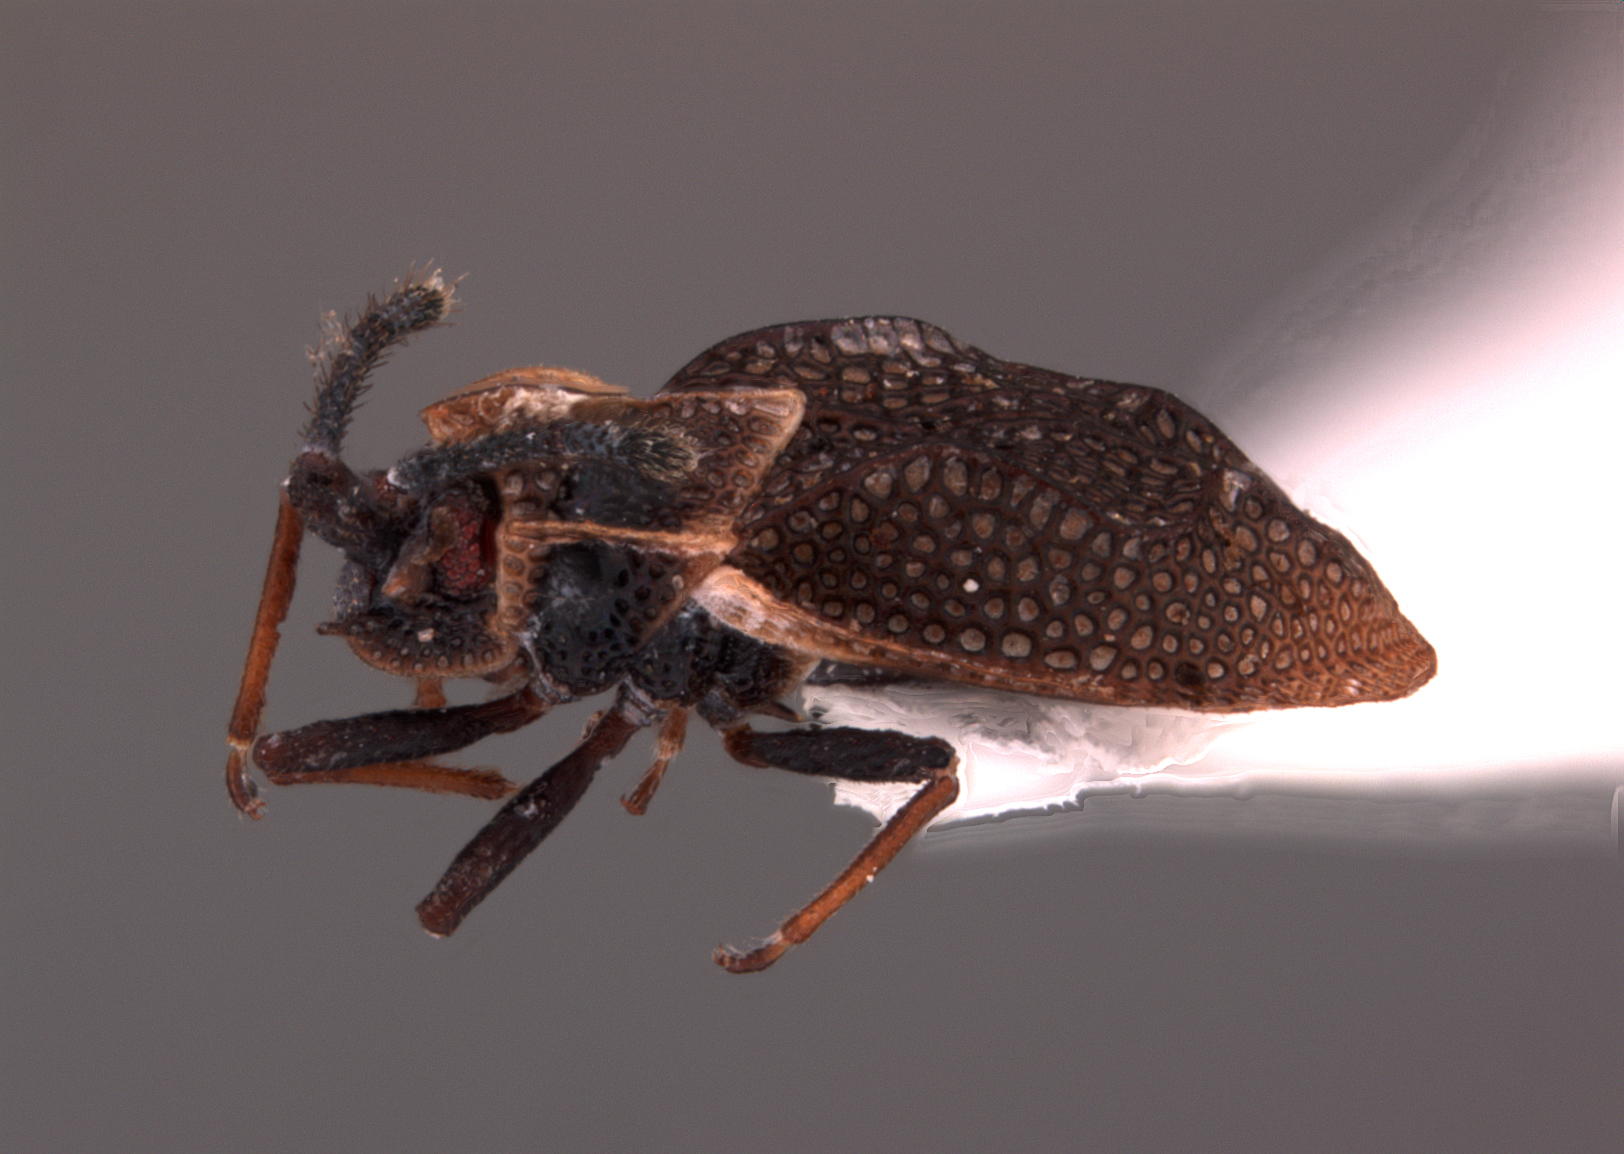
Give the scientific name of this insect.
Acalypta ematica
